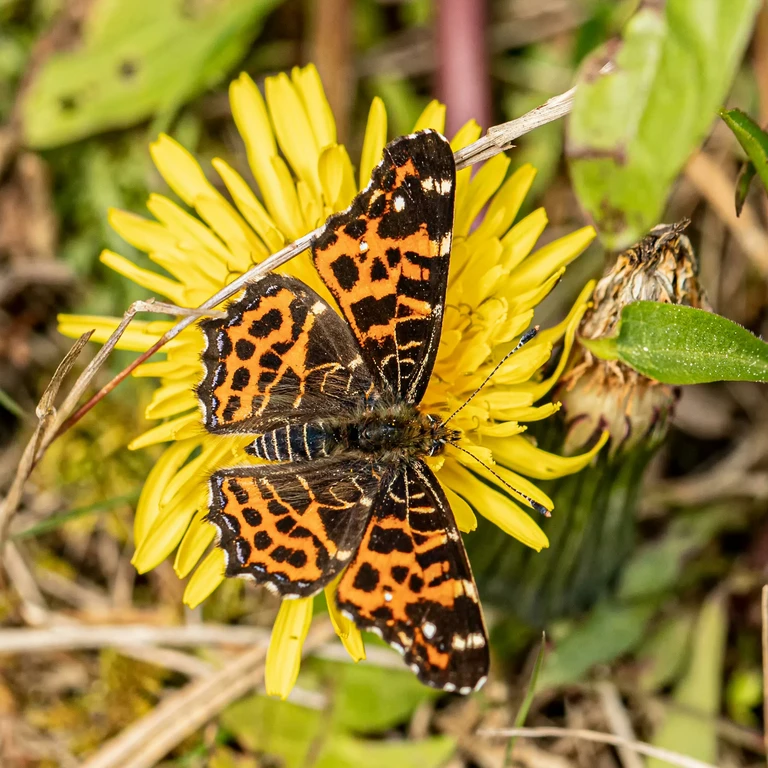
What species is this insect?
Araschnia levana
